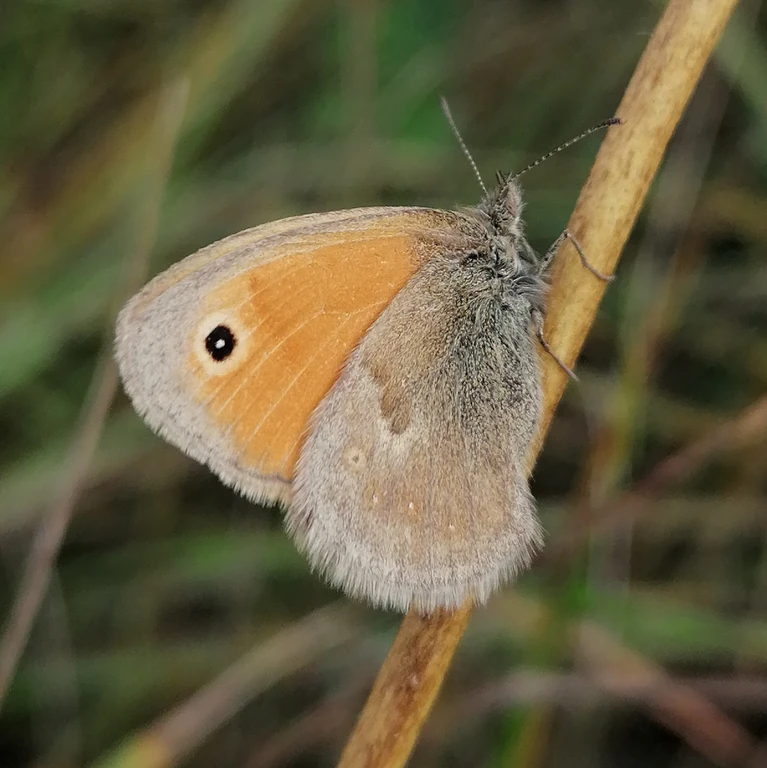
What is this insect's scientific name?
Coenonympha pamphilus
